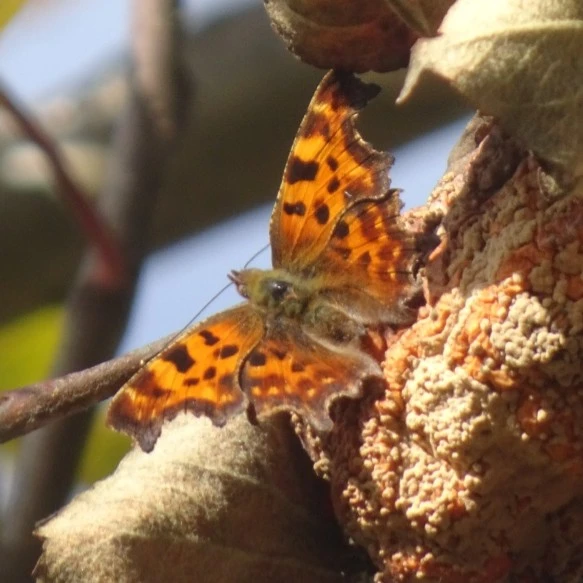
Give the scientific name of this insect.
Polygonia c-album
